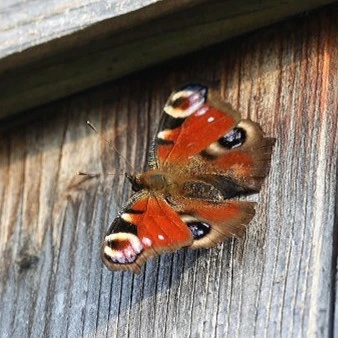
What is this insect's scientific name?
Aglais io
